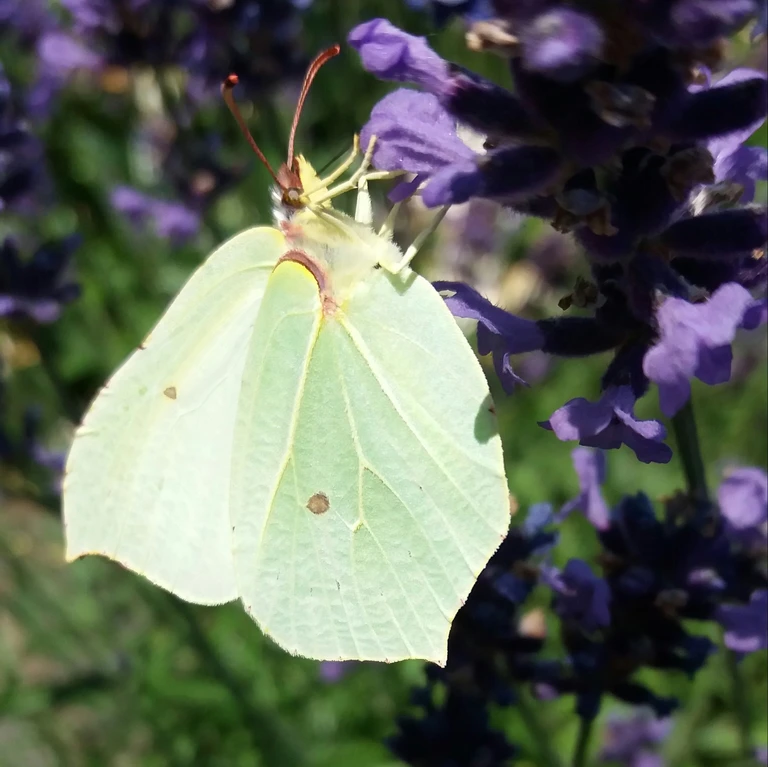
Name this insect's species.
Gonepteryx rhamni
